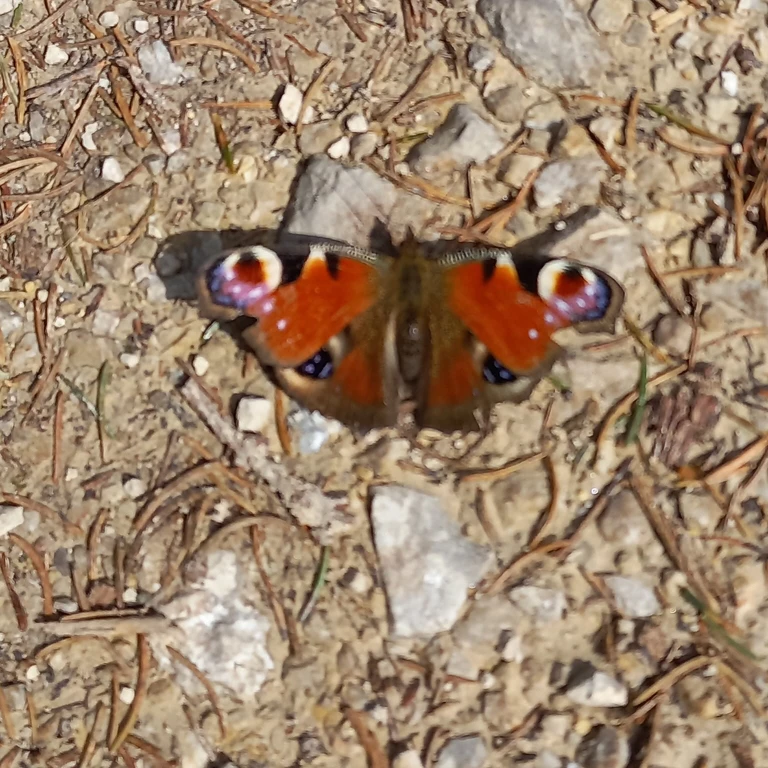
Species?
Aglais io
